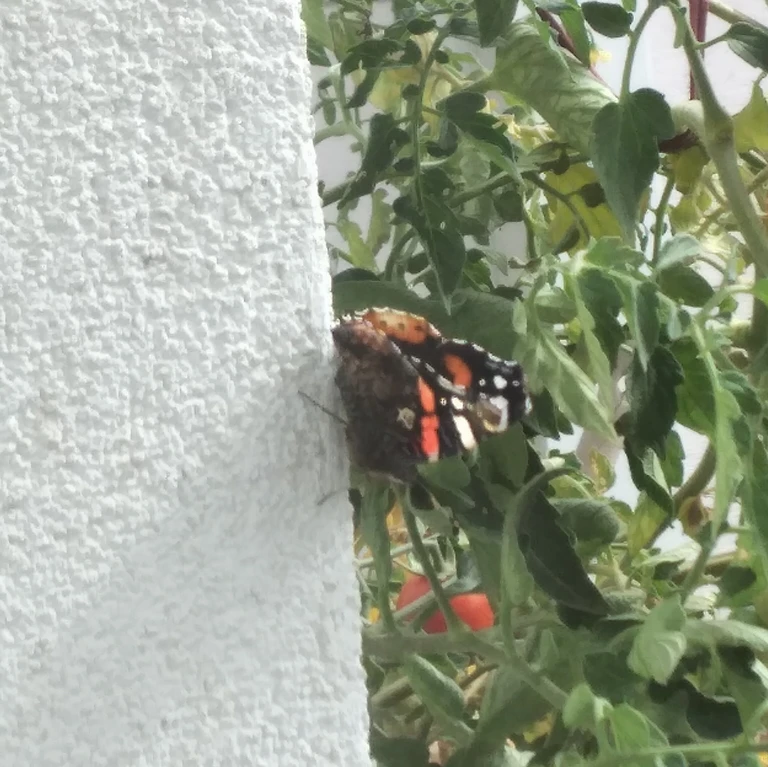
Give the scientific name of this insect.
Vanessa atalanta
